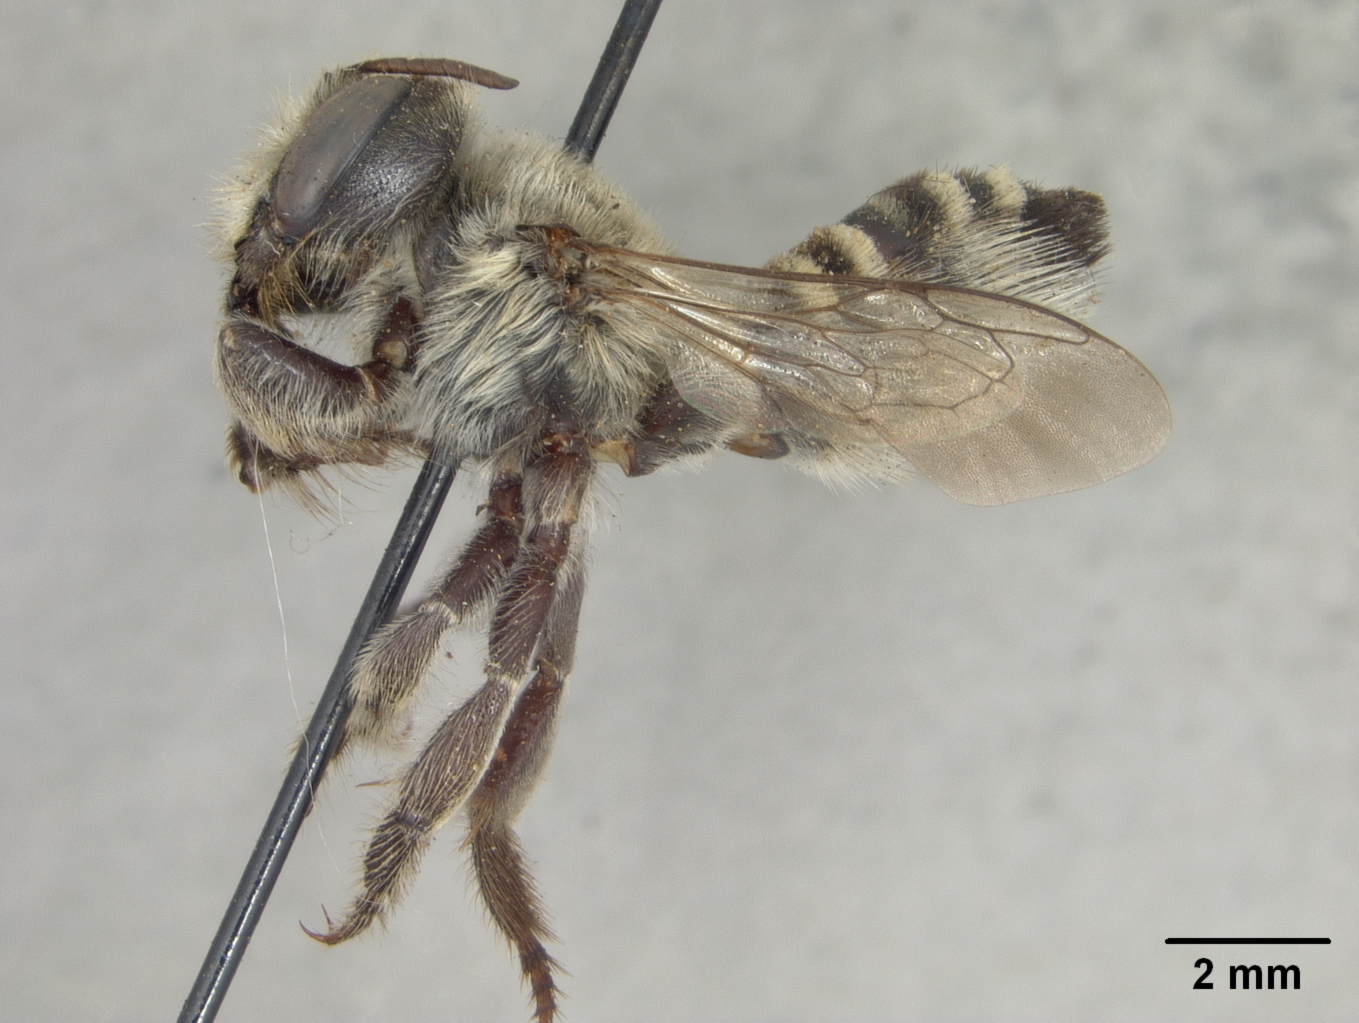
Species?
Megachile gabrielensis
